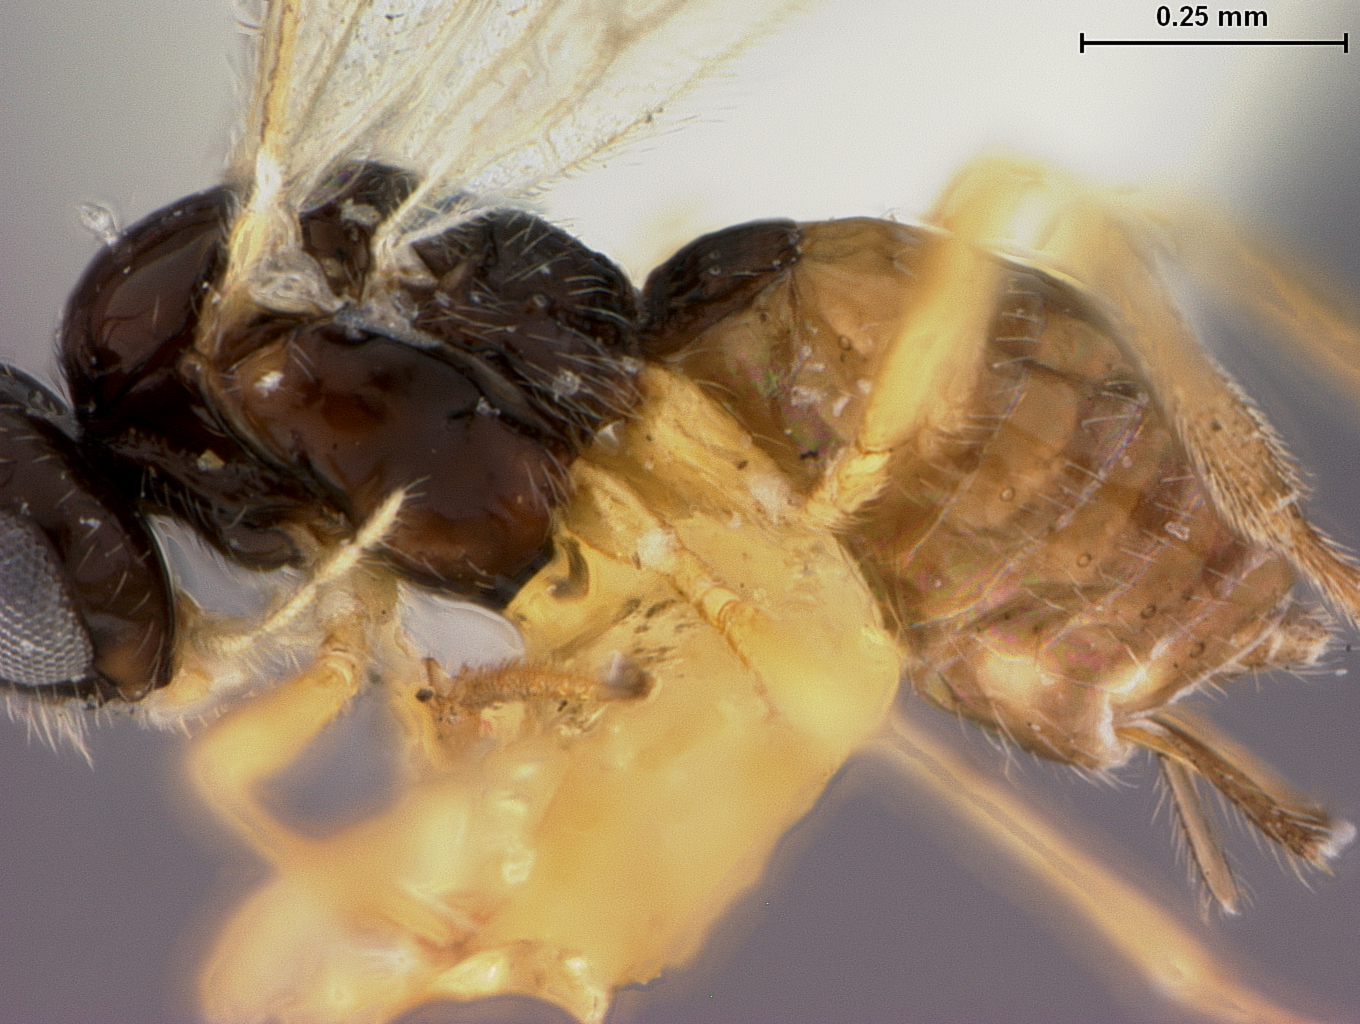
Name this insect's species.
Opius nigritellae
